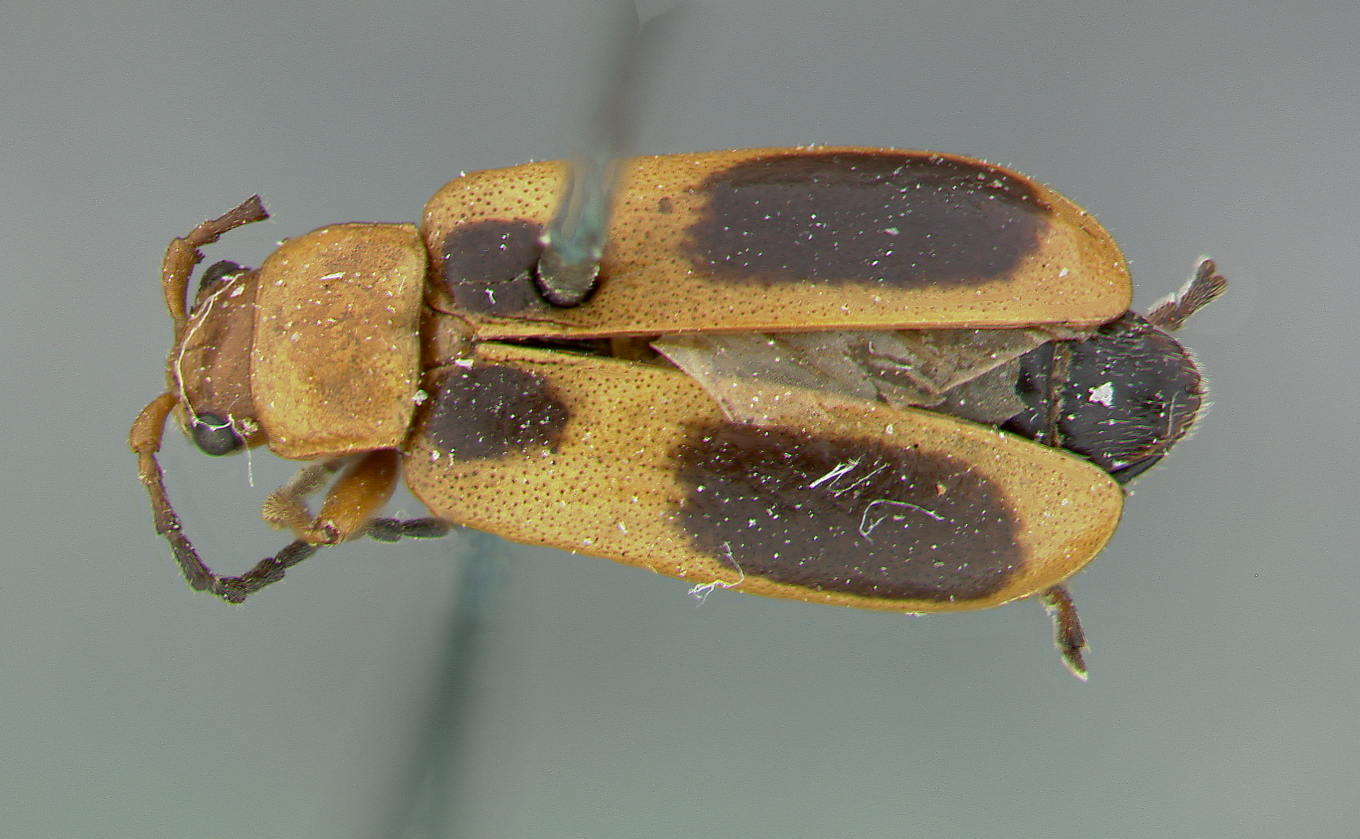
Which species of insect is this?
Phyllobrotica nigritarsis
